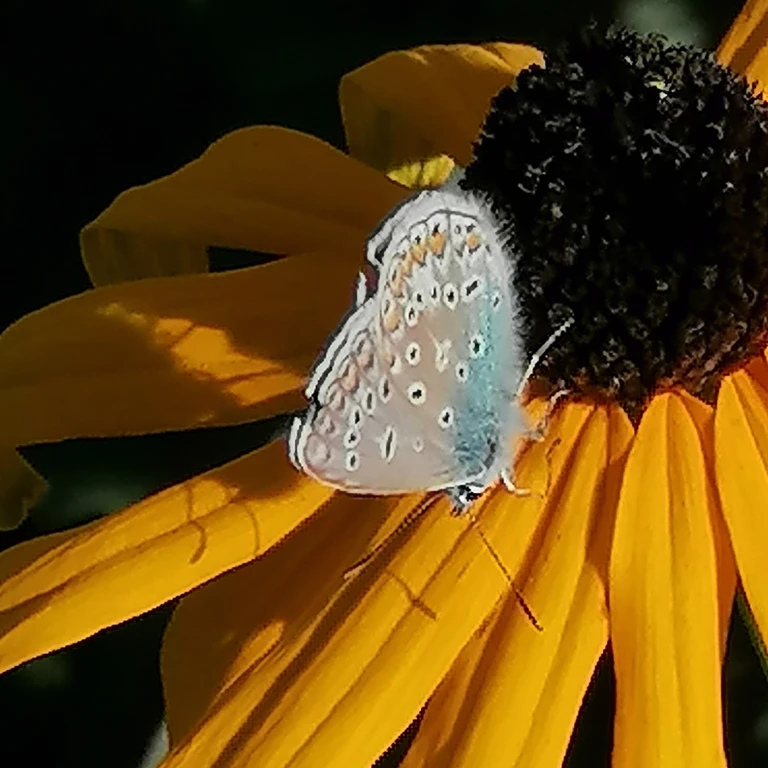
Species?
Polyommatus icarus
